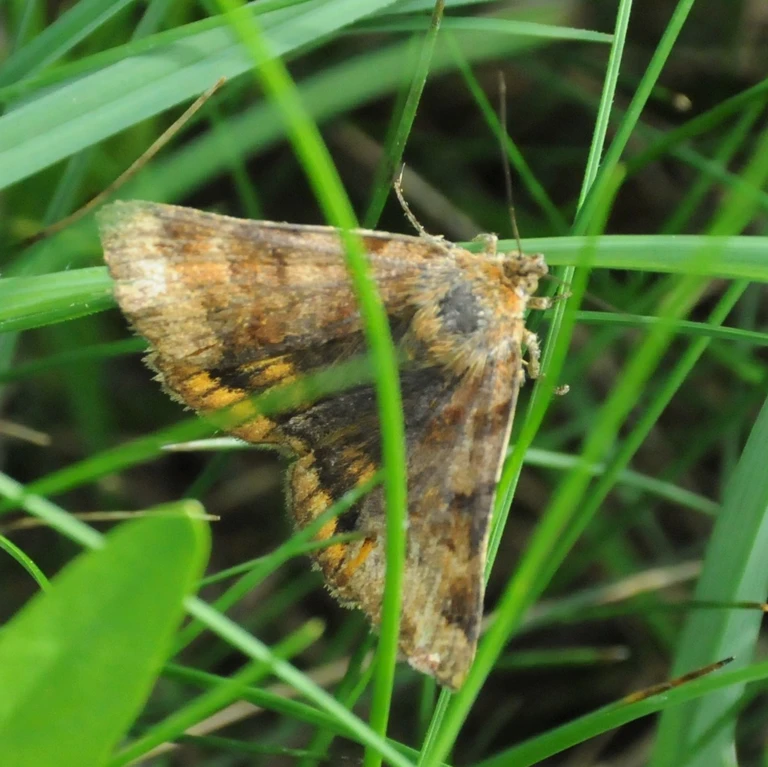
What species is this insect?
Euclidia glyphica
